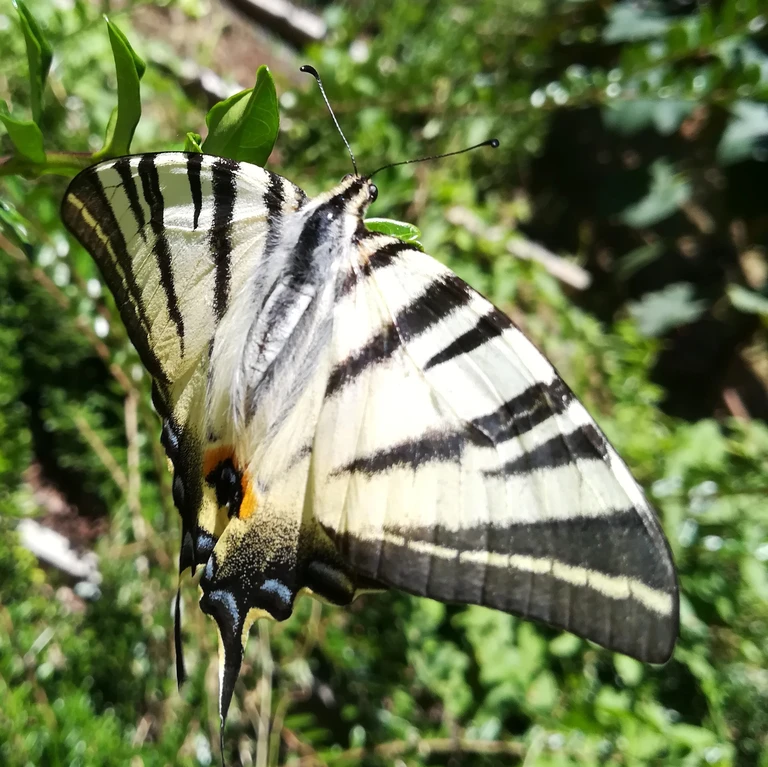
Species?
Iphiclides podalirius
